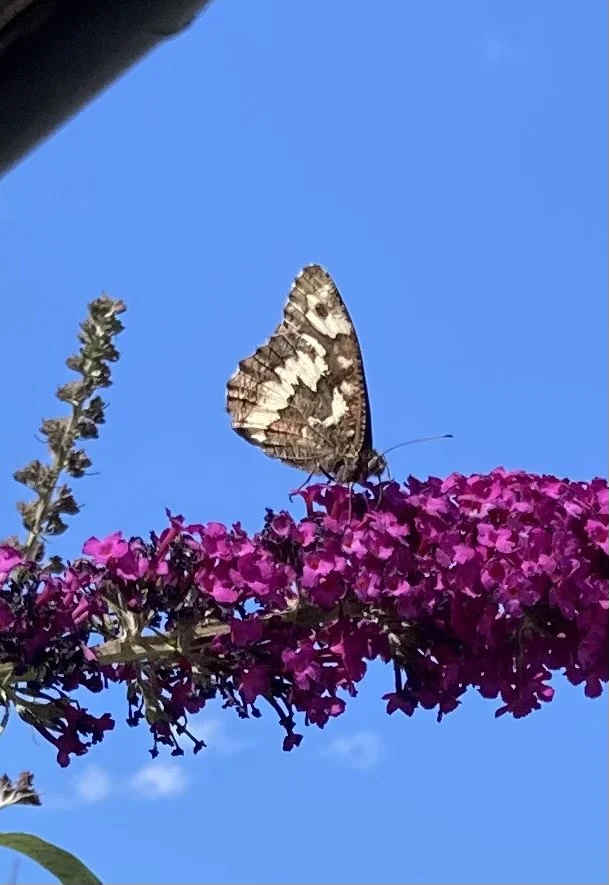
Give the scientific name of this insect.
Brintesia circe
